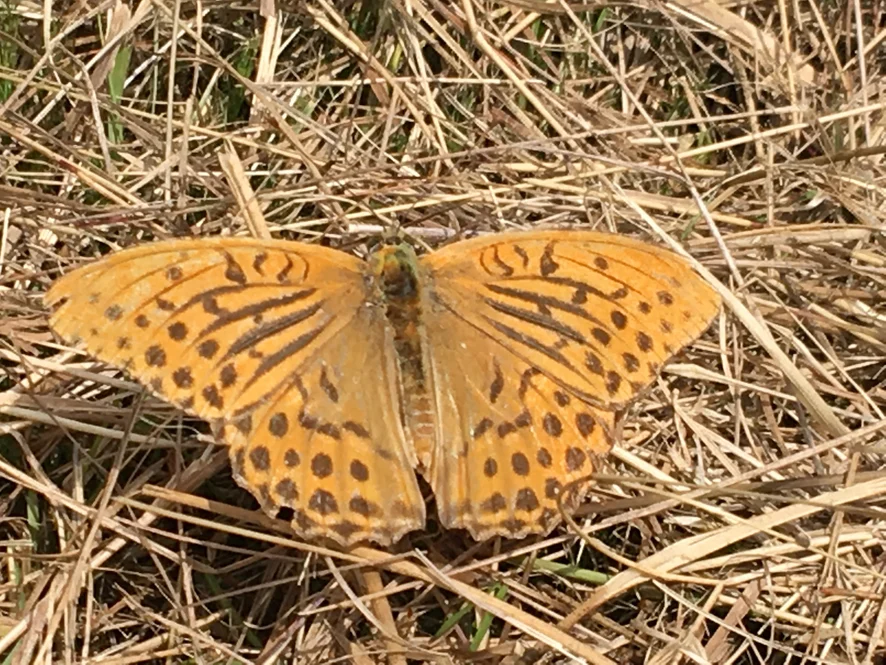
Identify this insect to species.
Argynnis paphia
